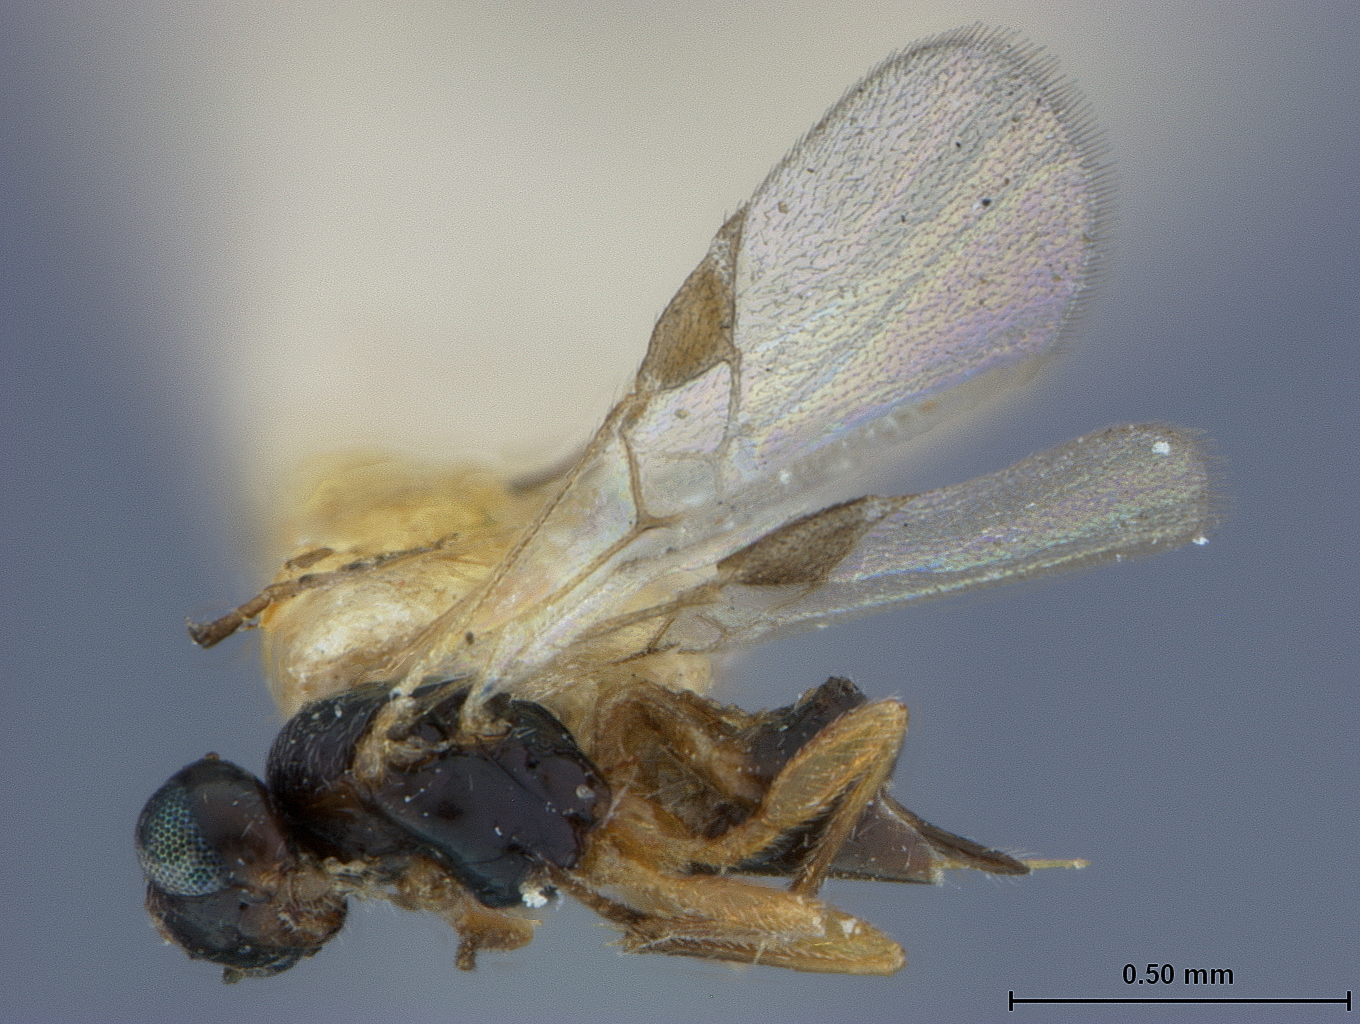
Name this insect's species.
Mirax minuta
